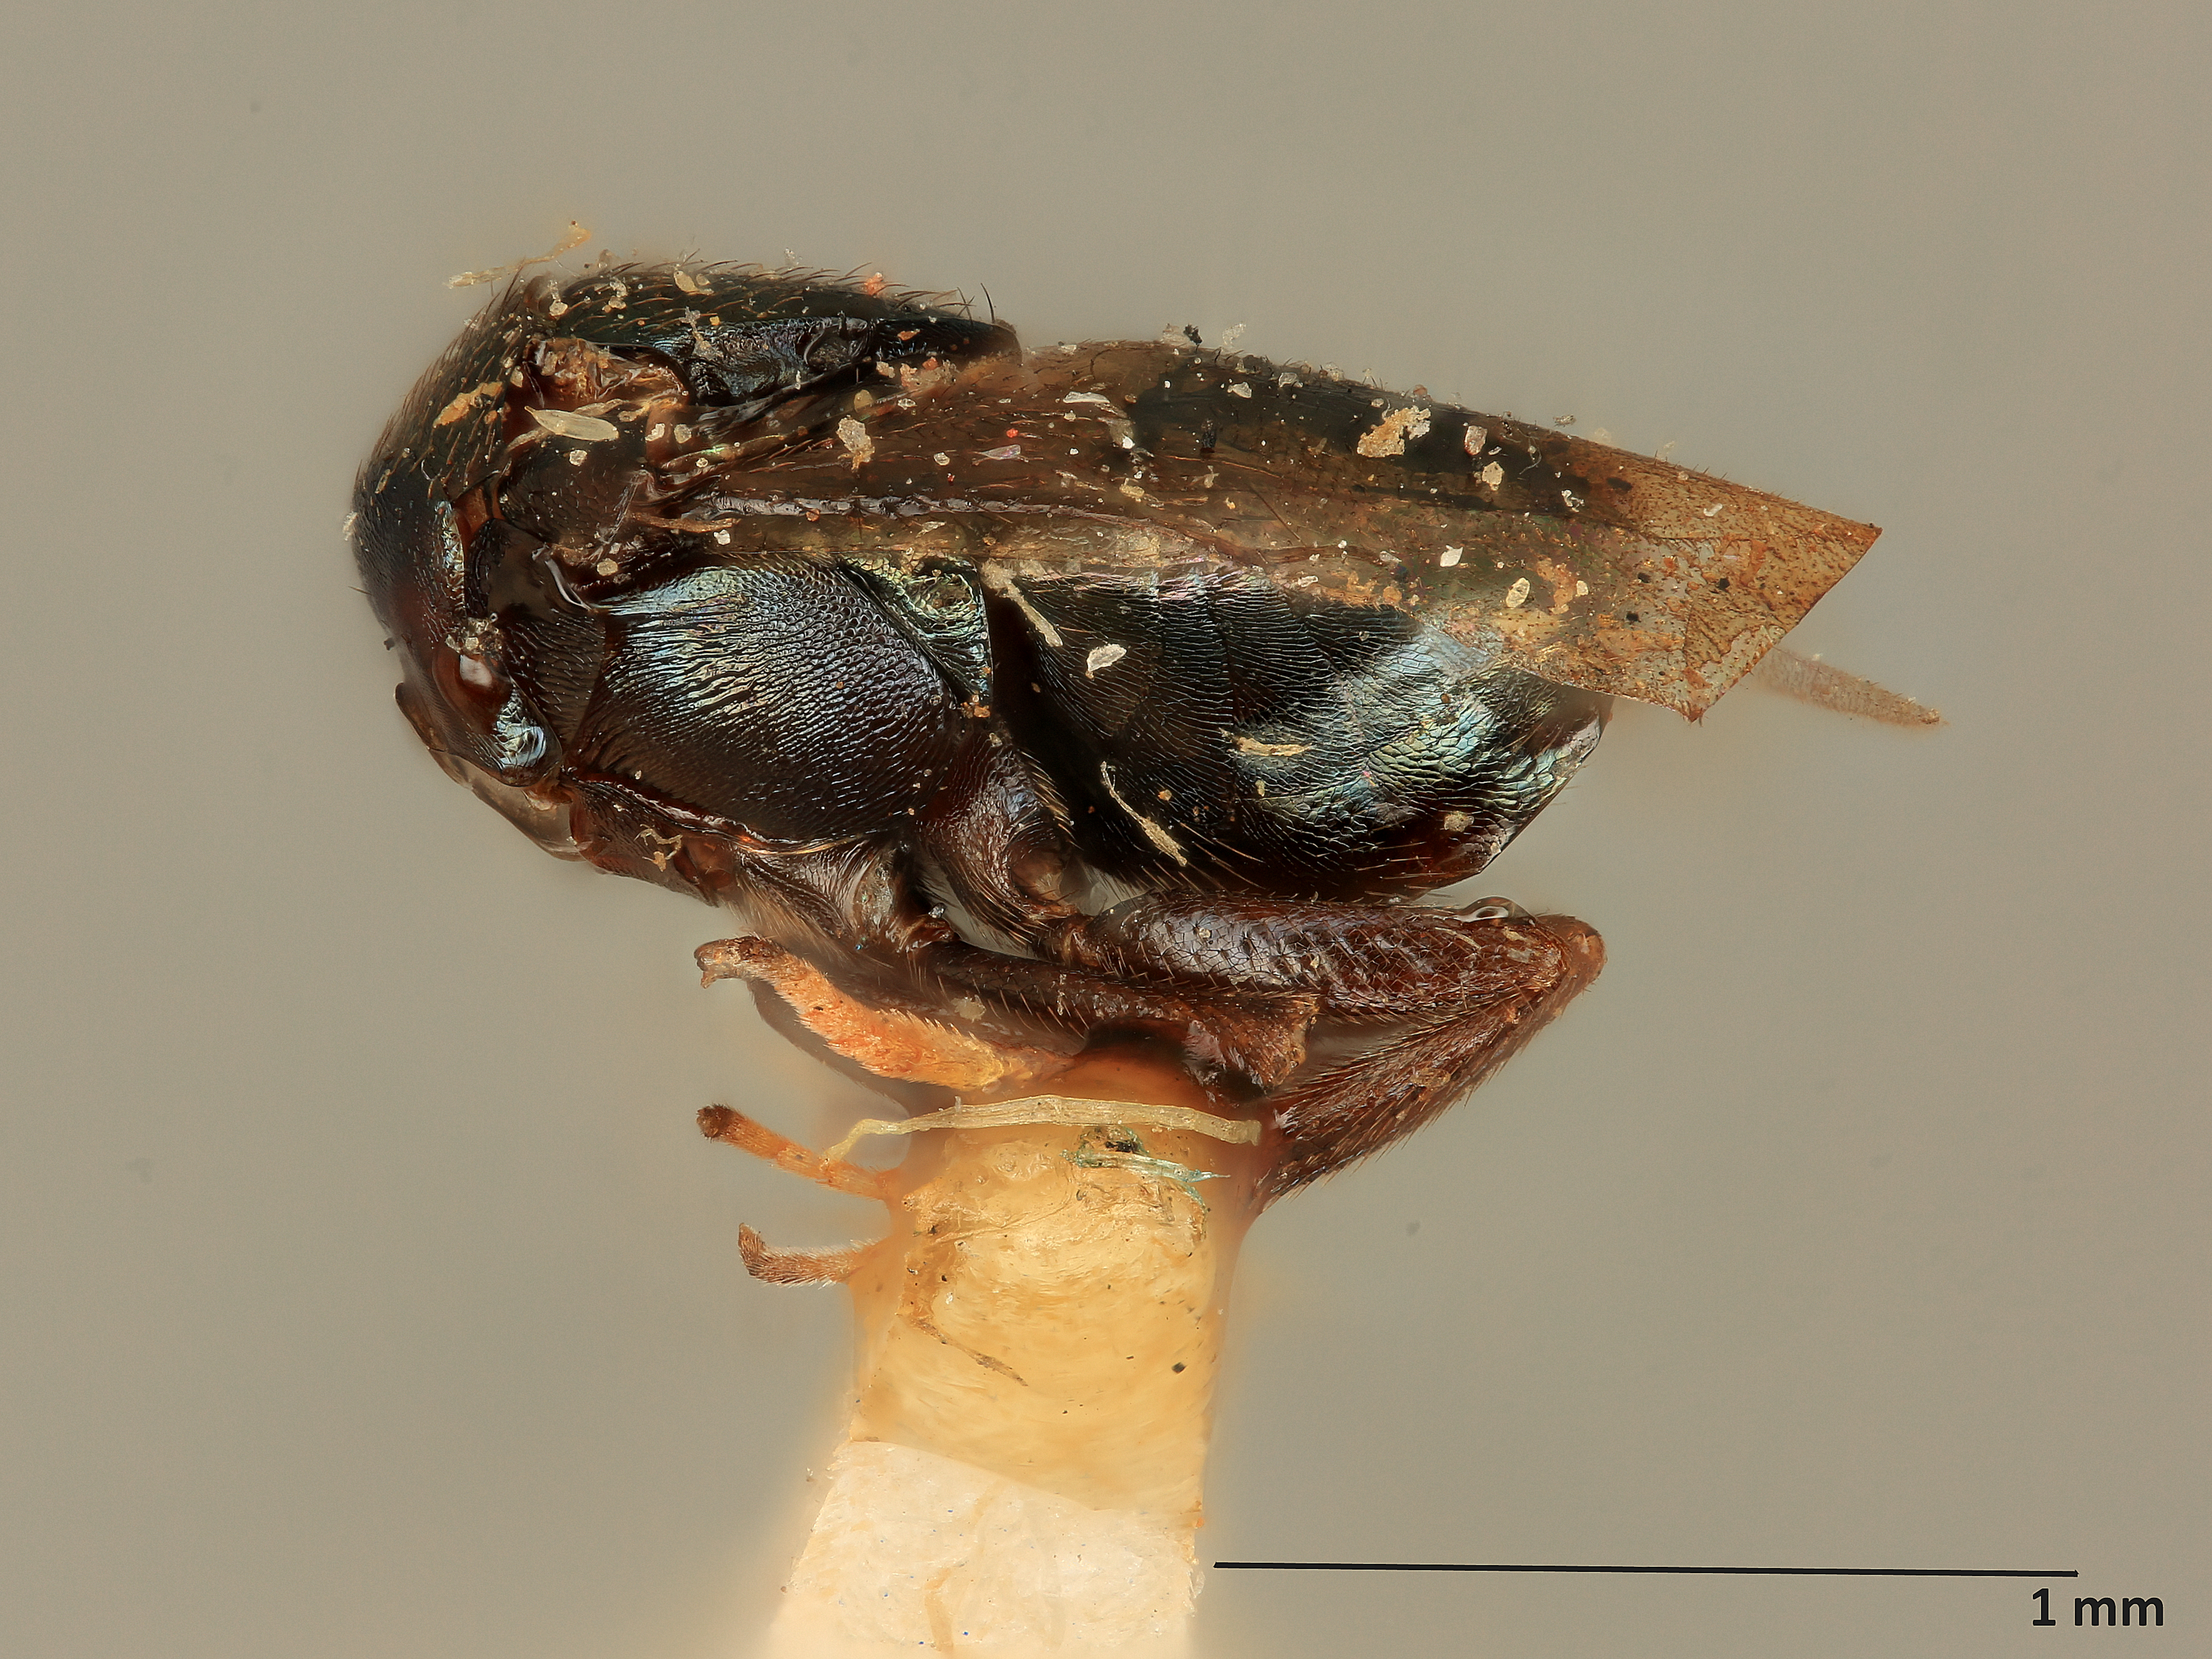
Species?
Chalcaspis arizonensis
